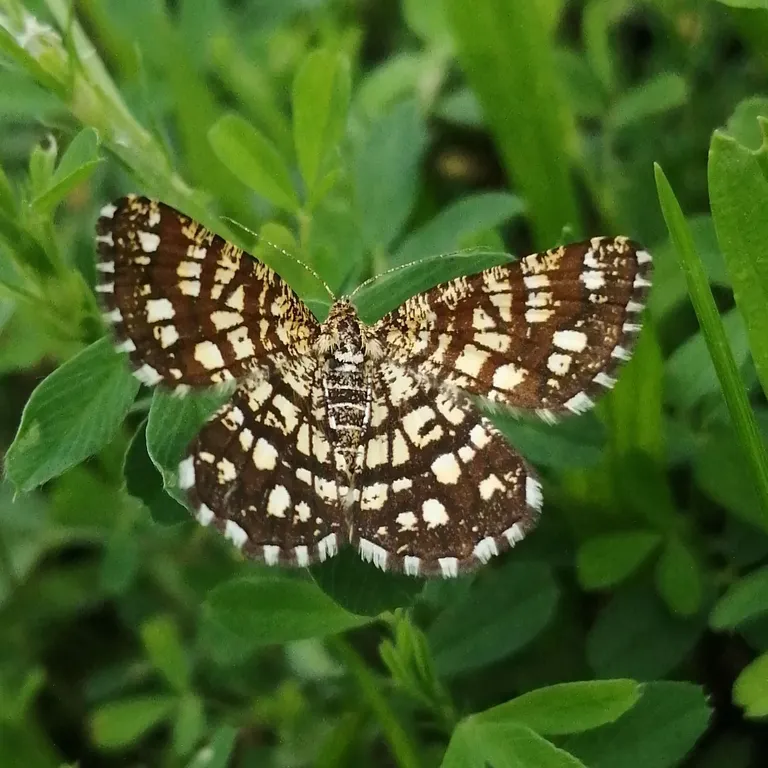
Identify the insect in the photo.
Chiasmia clathrata
